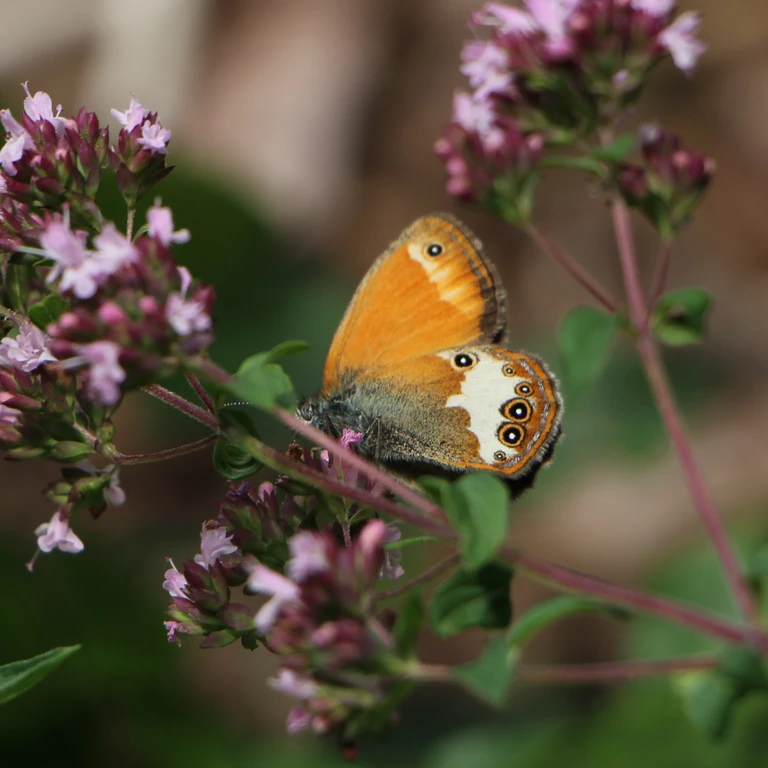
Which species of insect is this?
Coenonympha arcania
